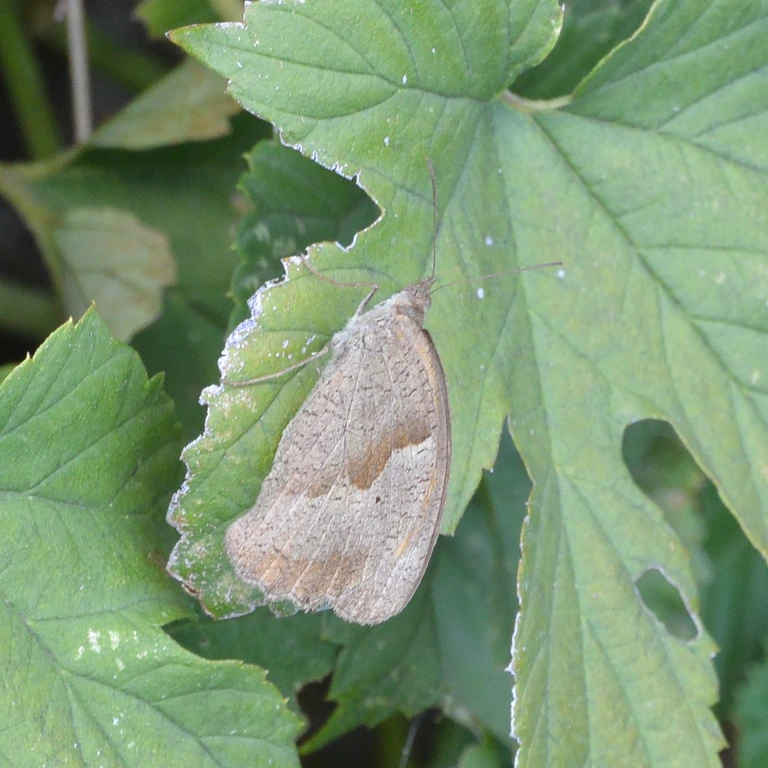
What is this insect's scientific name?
Maniola jurtina
